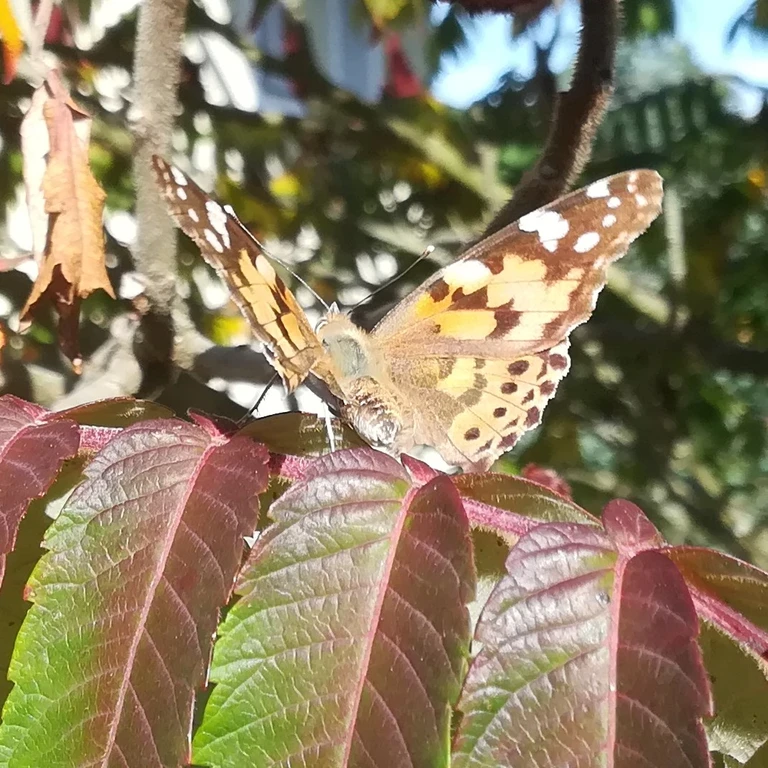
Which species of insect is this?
Vanessa cardui
